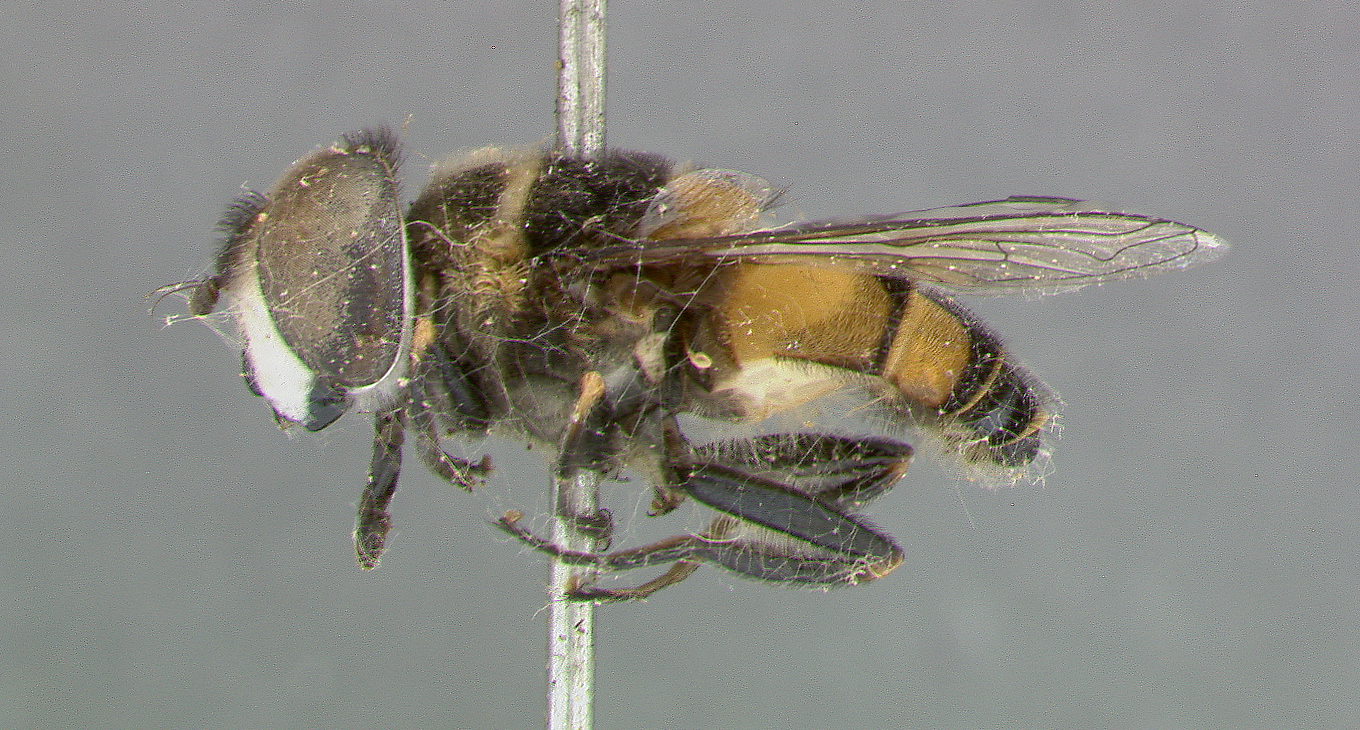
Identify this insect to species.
Eristalis willistoni
